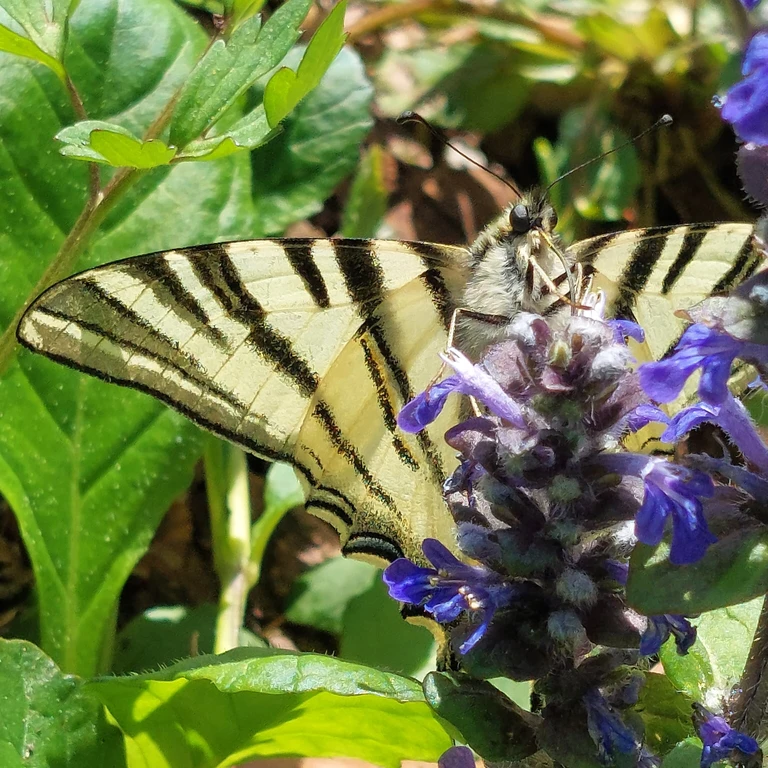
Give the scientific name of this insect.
Iphiclides podalirius
